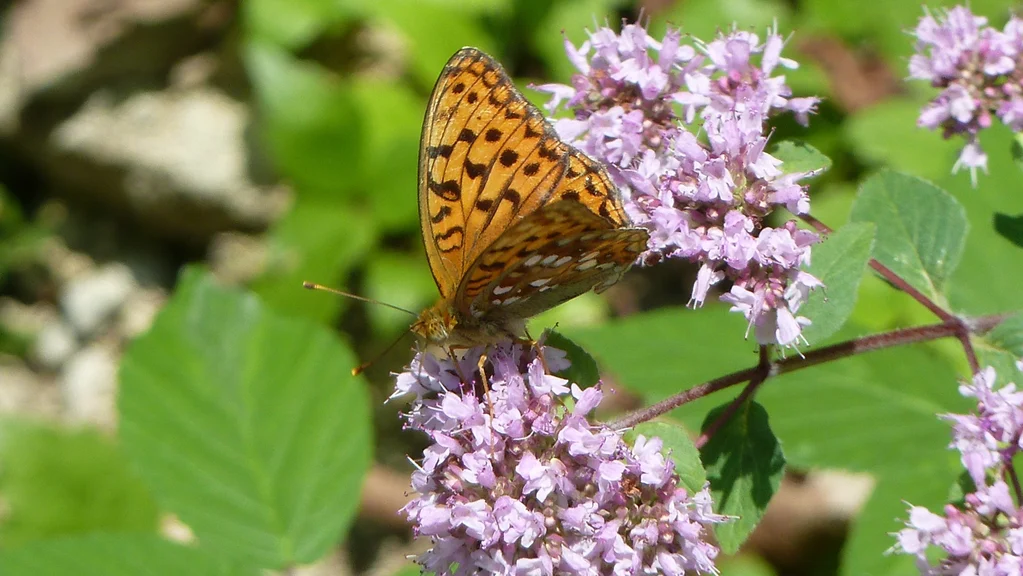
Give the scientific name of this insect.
Fabriciana adippe
